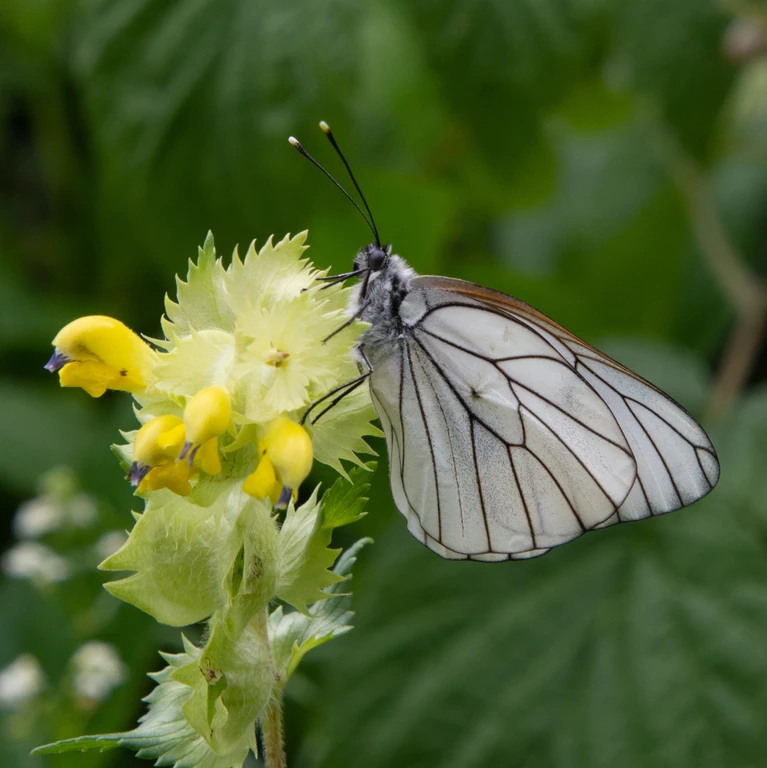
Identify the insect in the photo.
Aporia crataegi
